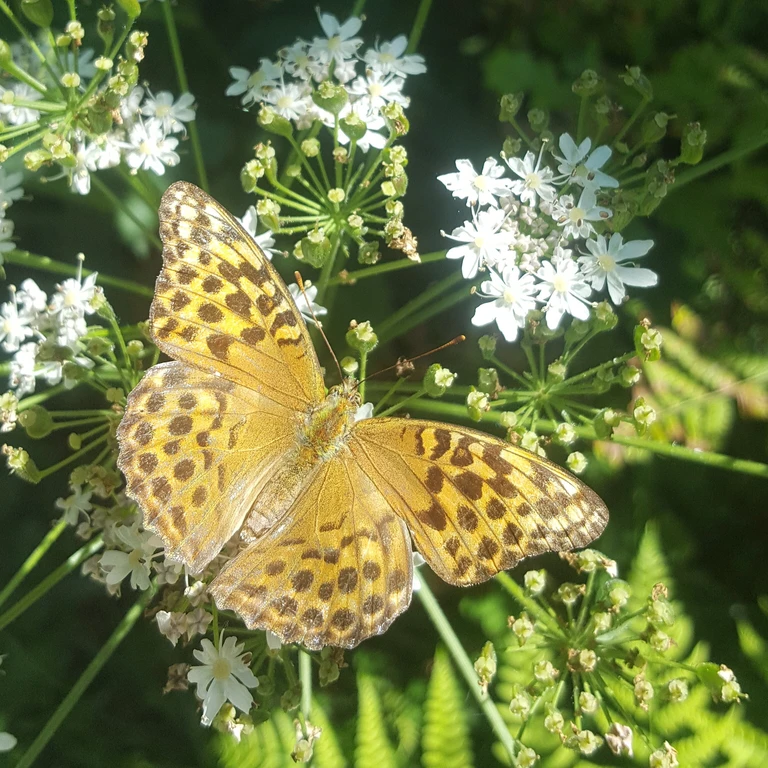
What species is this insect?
Argynnis paphia
